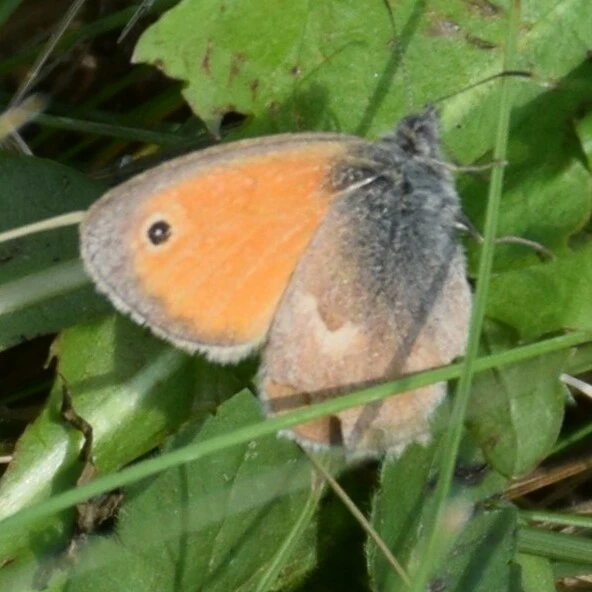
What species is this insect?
Coenonympha pamphilus
